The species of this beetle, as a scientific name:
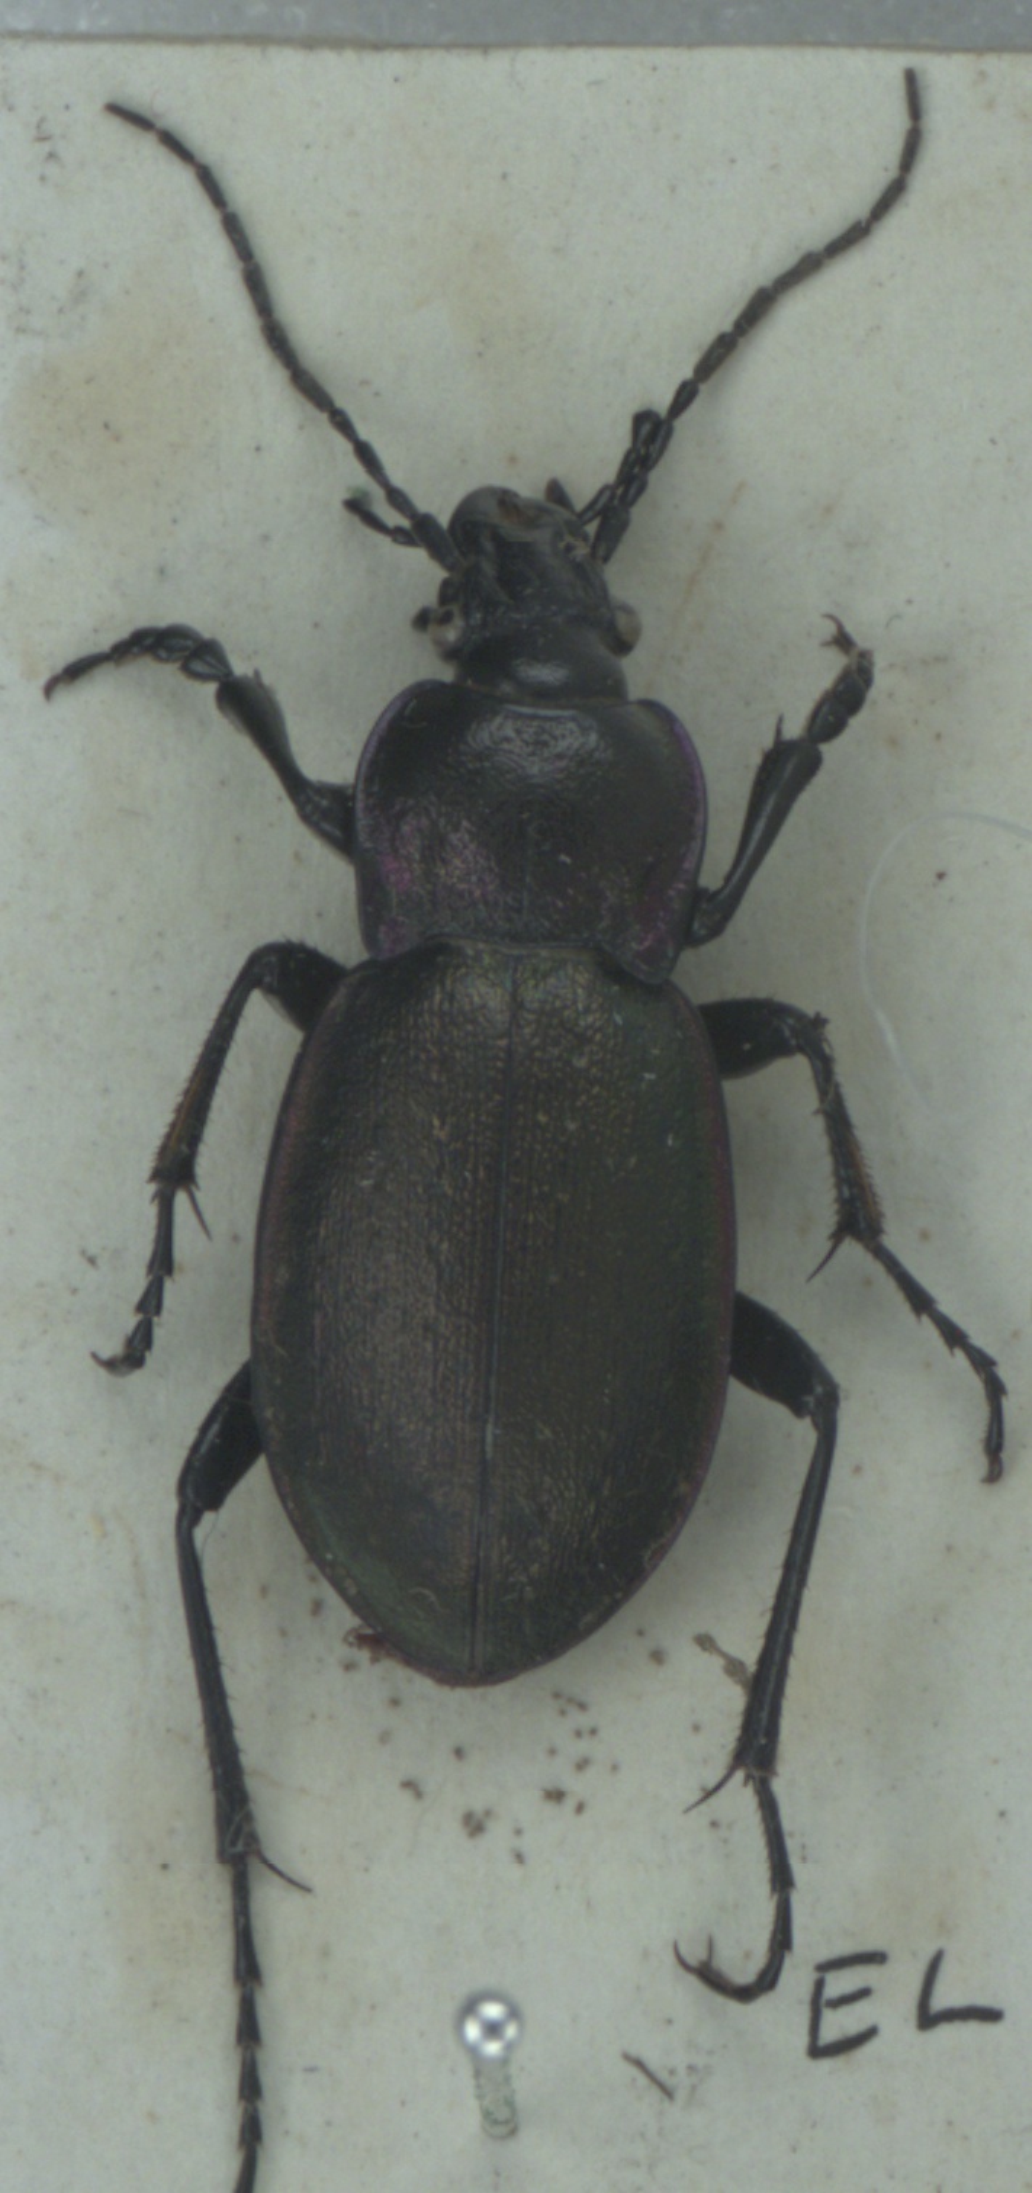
Carabus nemoralis
